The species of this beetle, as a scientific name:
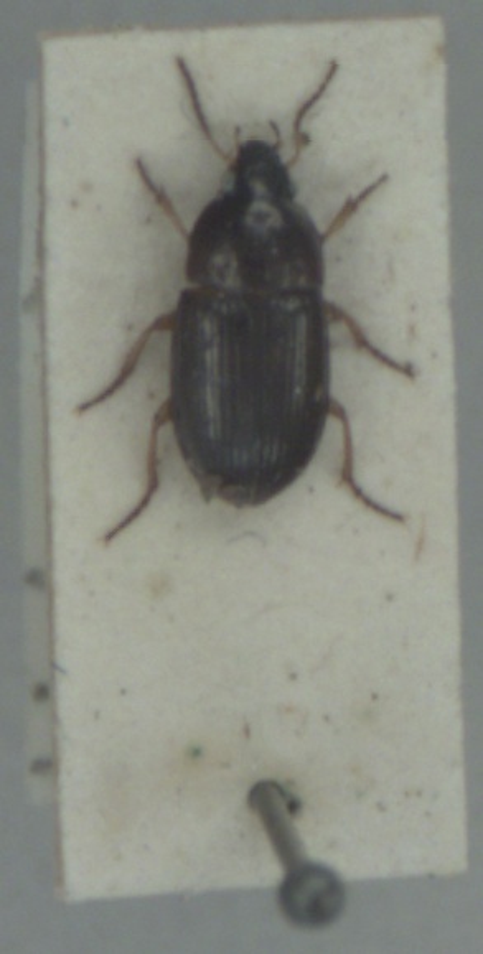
Amara lucida
